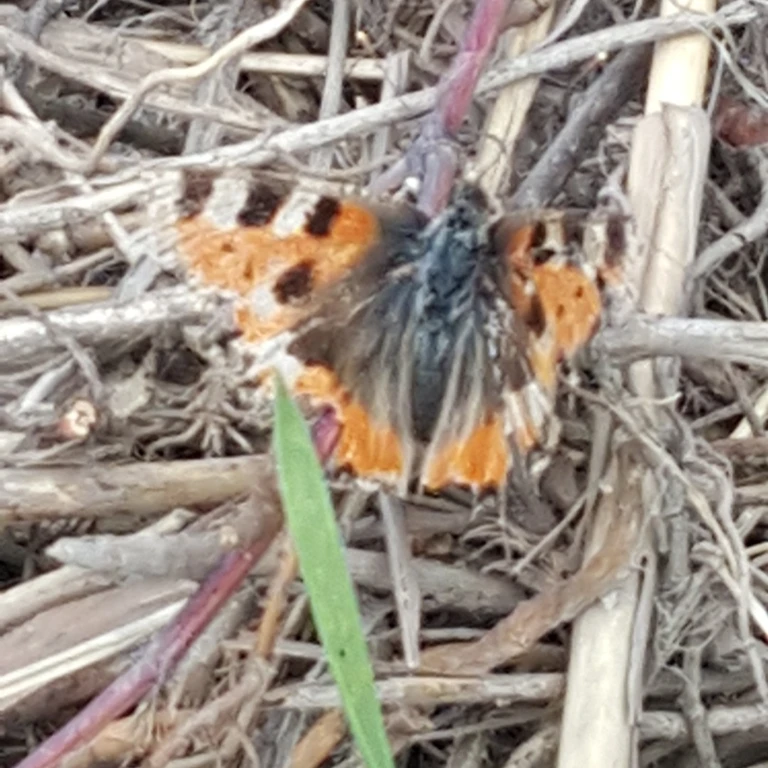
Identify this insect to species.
Aglais urticae
